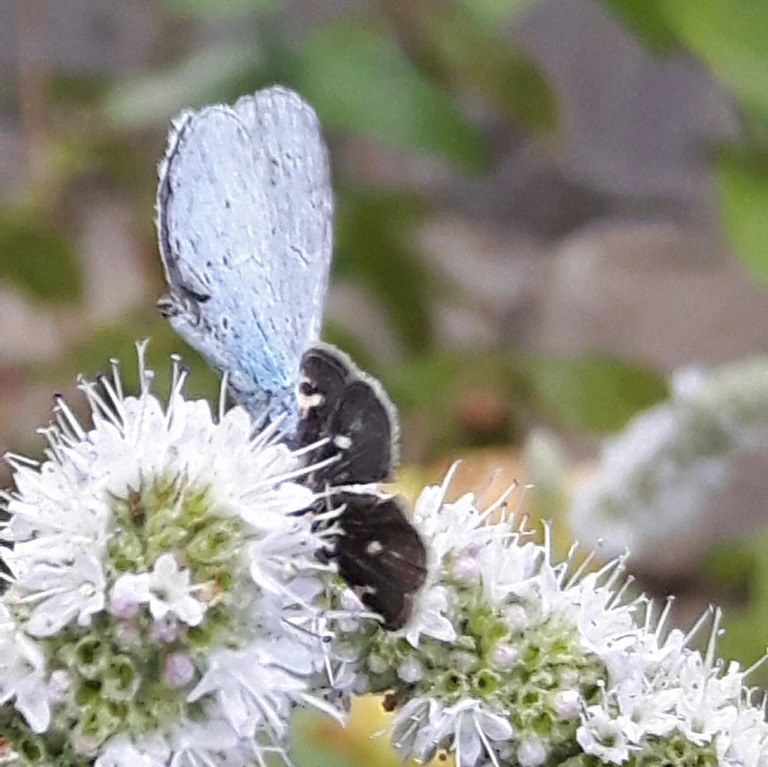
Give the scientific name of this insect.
Celastrina argiolus
